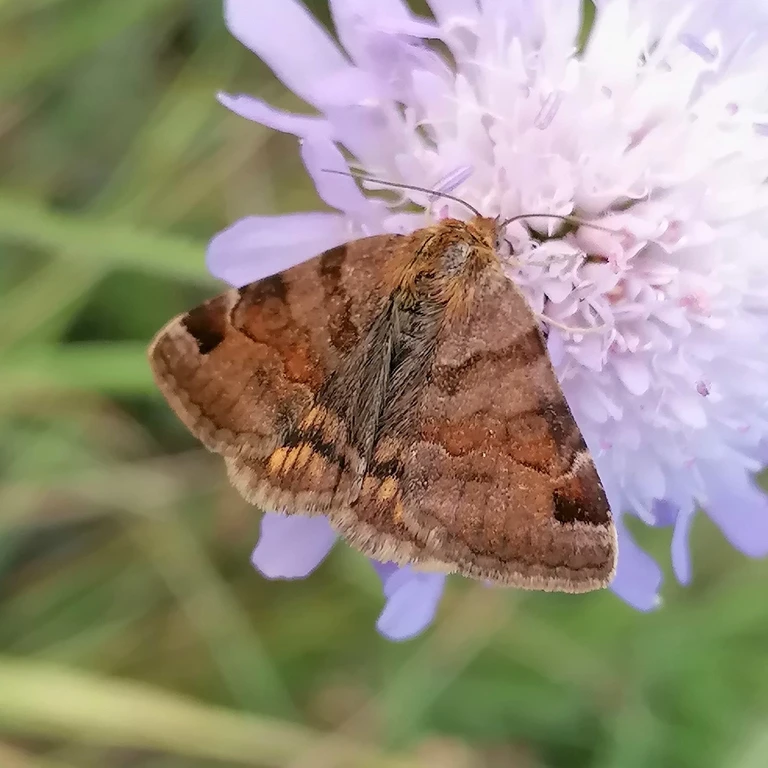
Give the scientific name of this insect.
Euclidia glyphica
